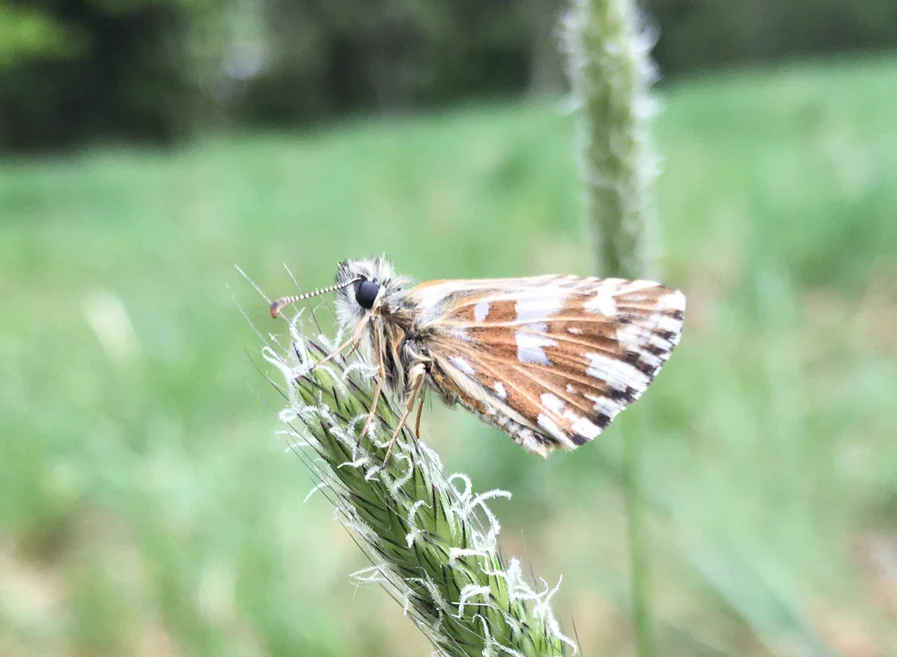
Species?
Pyrgus malvae
